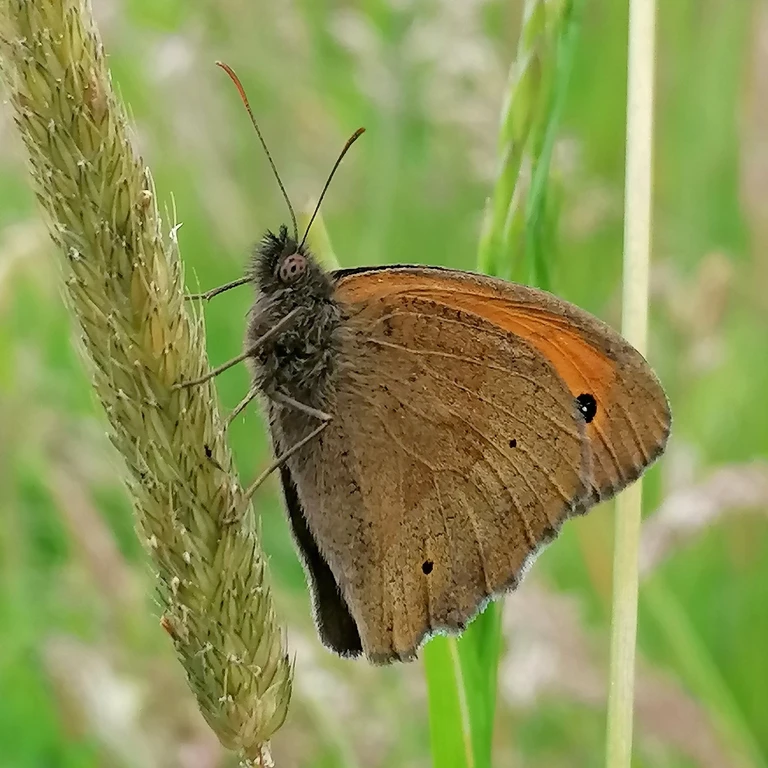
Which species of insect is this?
Maniola jurtina
